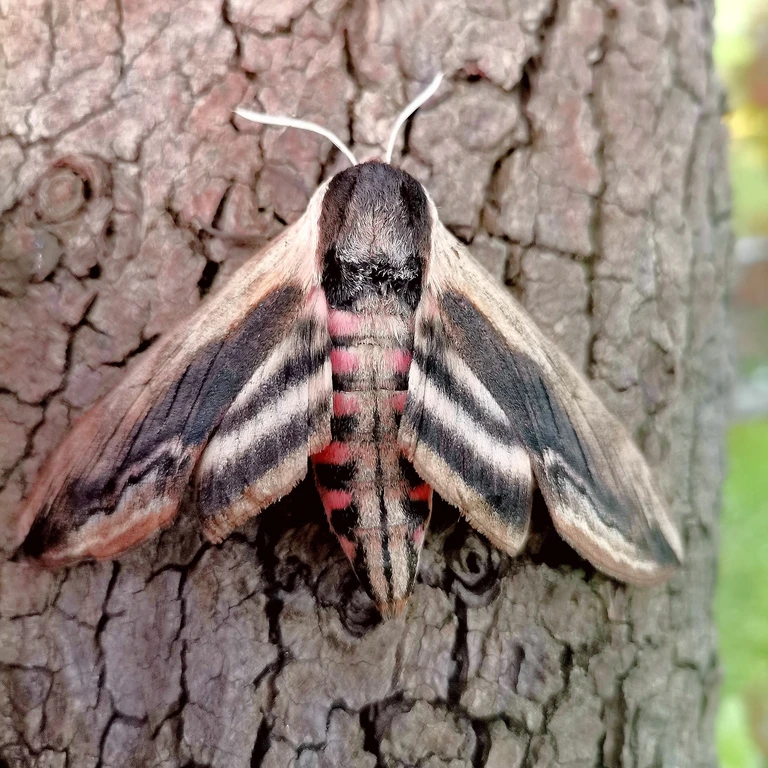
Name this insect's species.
Sphinx ligustri
